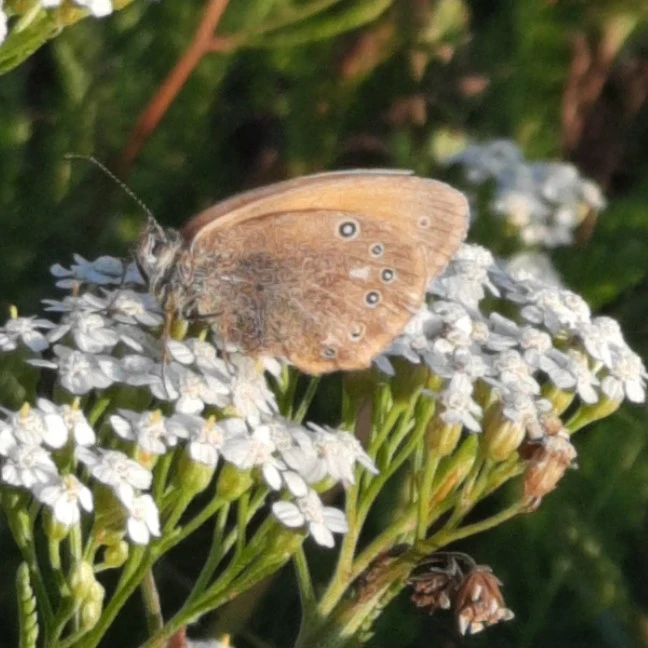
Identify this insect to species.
Coenonympha glycerion (also Coenonympha iphis)
